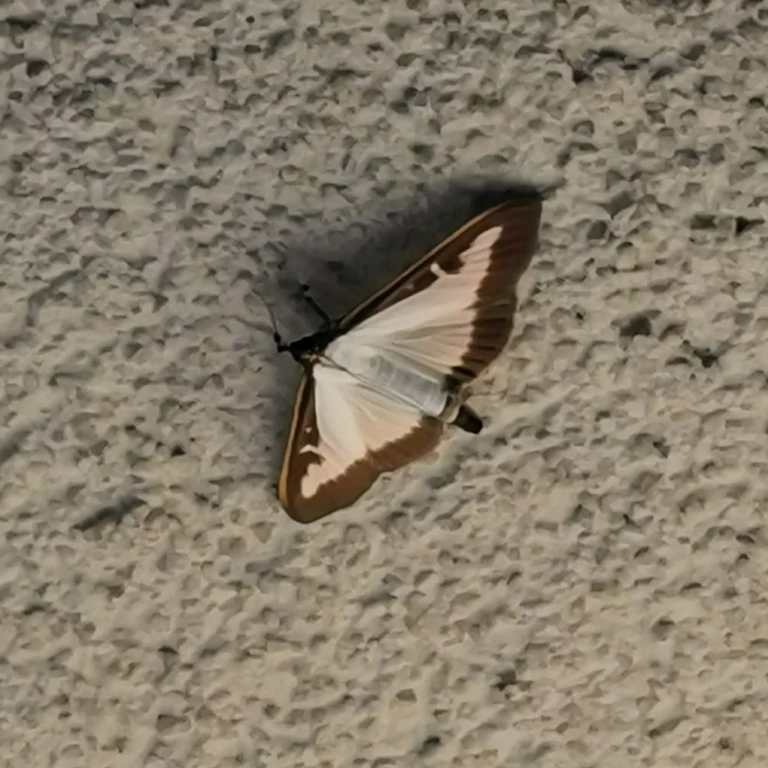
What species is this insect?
Cydalima perspectalis
